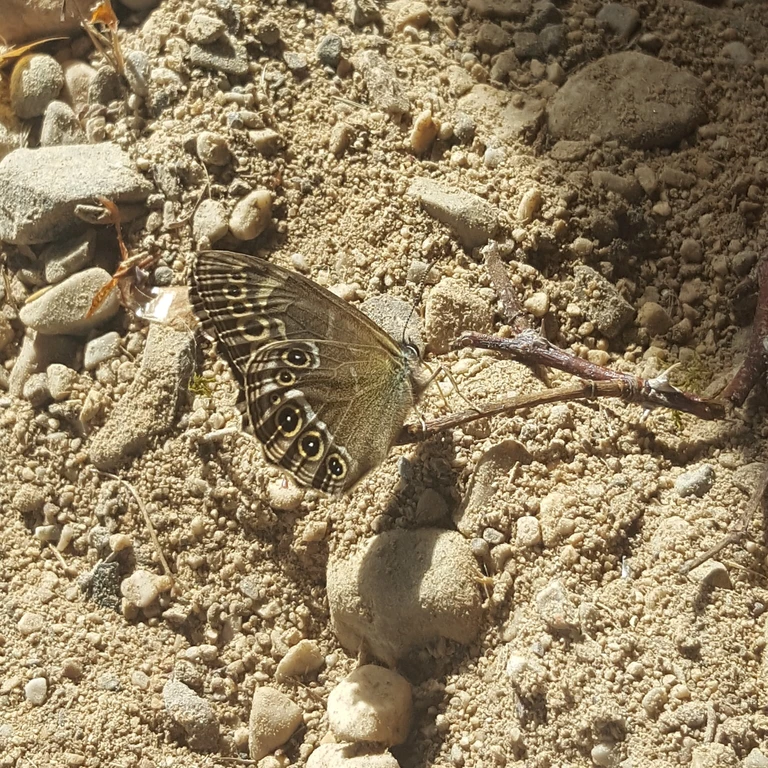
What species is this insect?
Lopinga achine (also Pararge achine)
